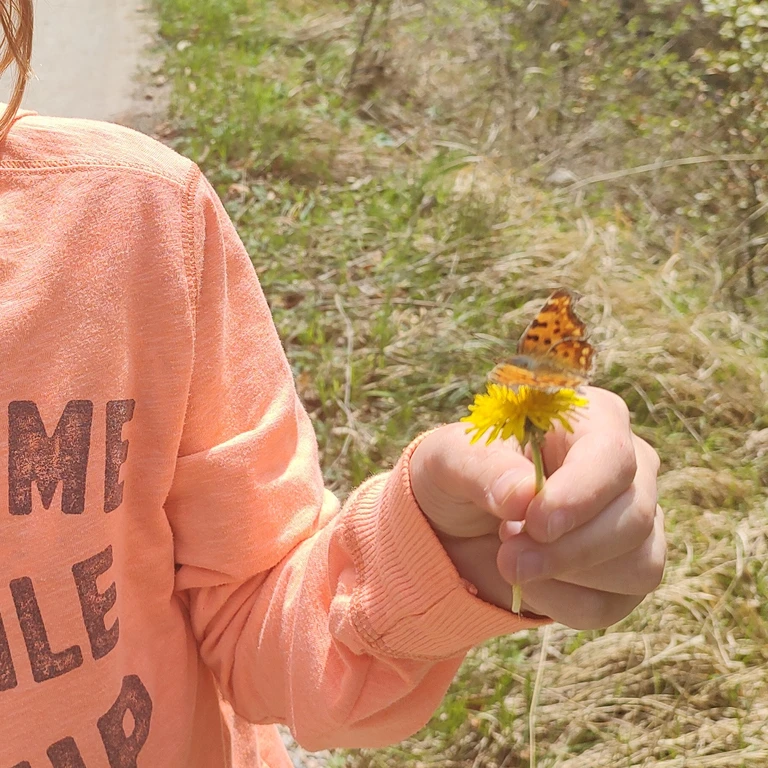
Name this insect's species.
Polygonia c-album
